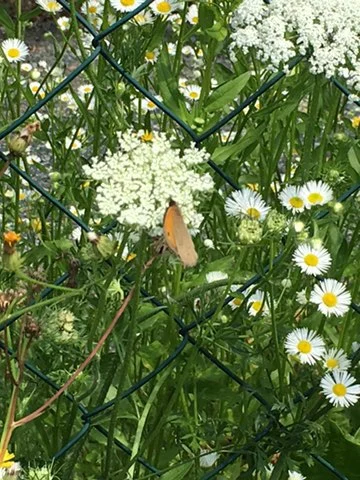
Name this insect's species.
Maniola jurtina
